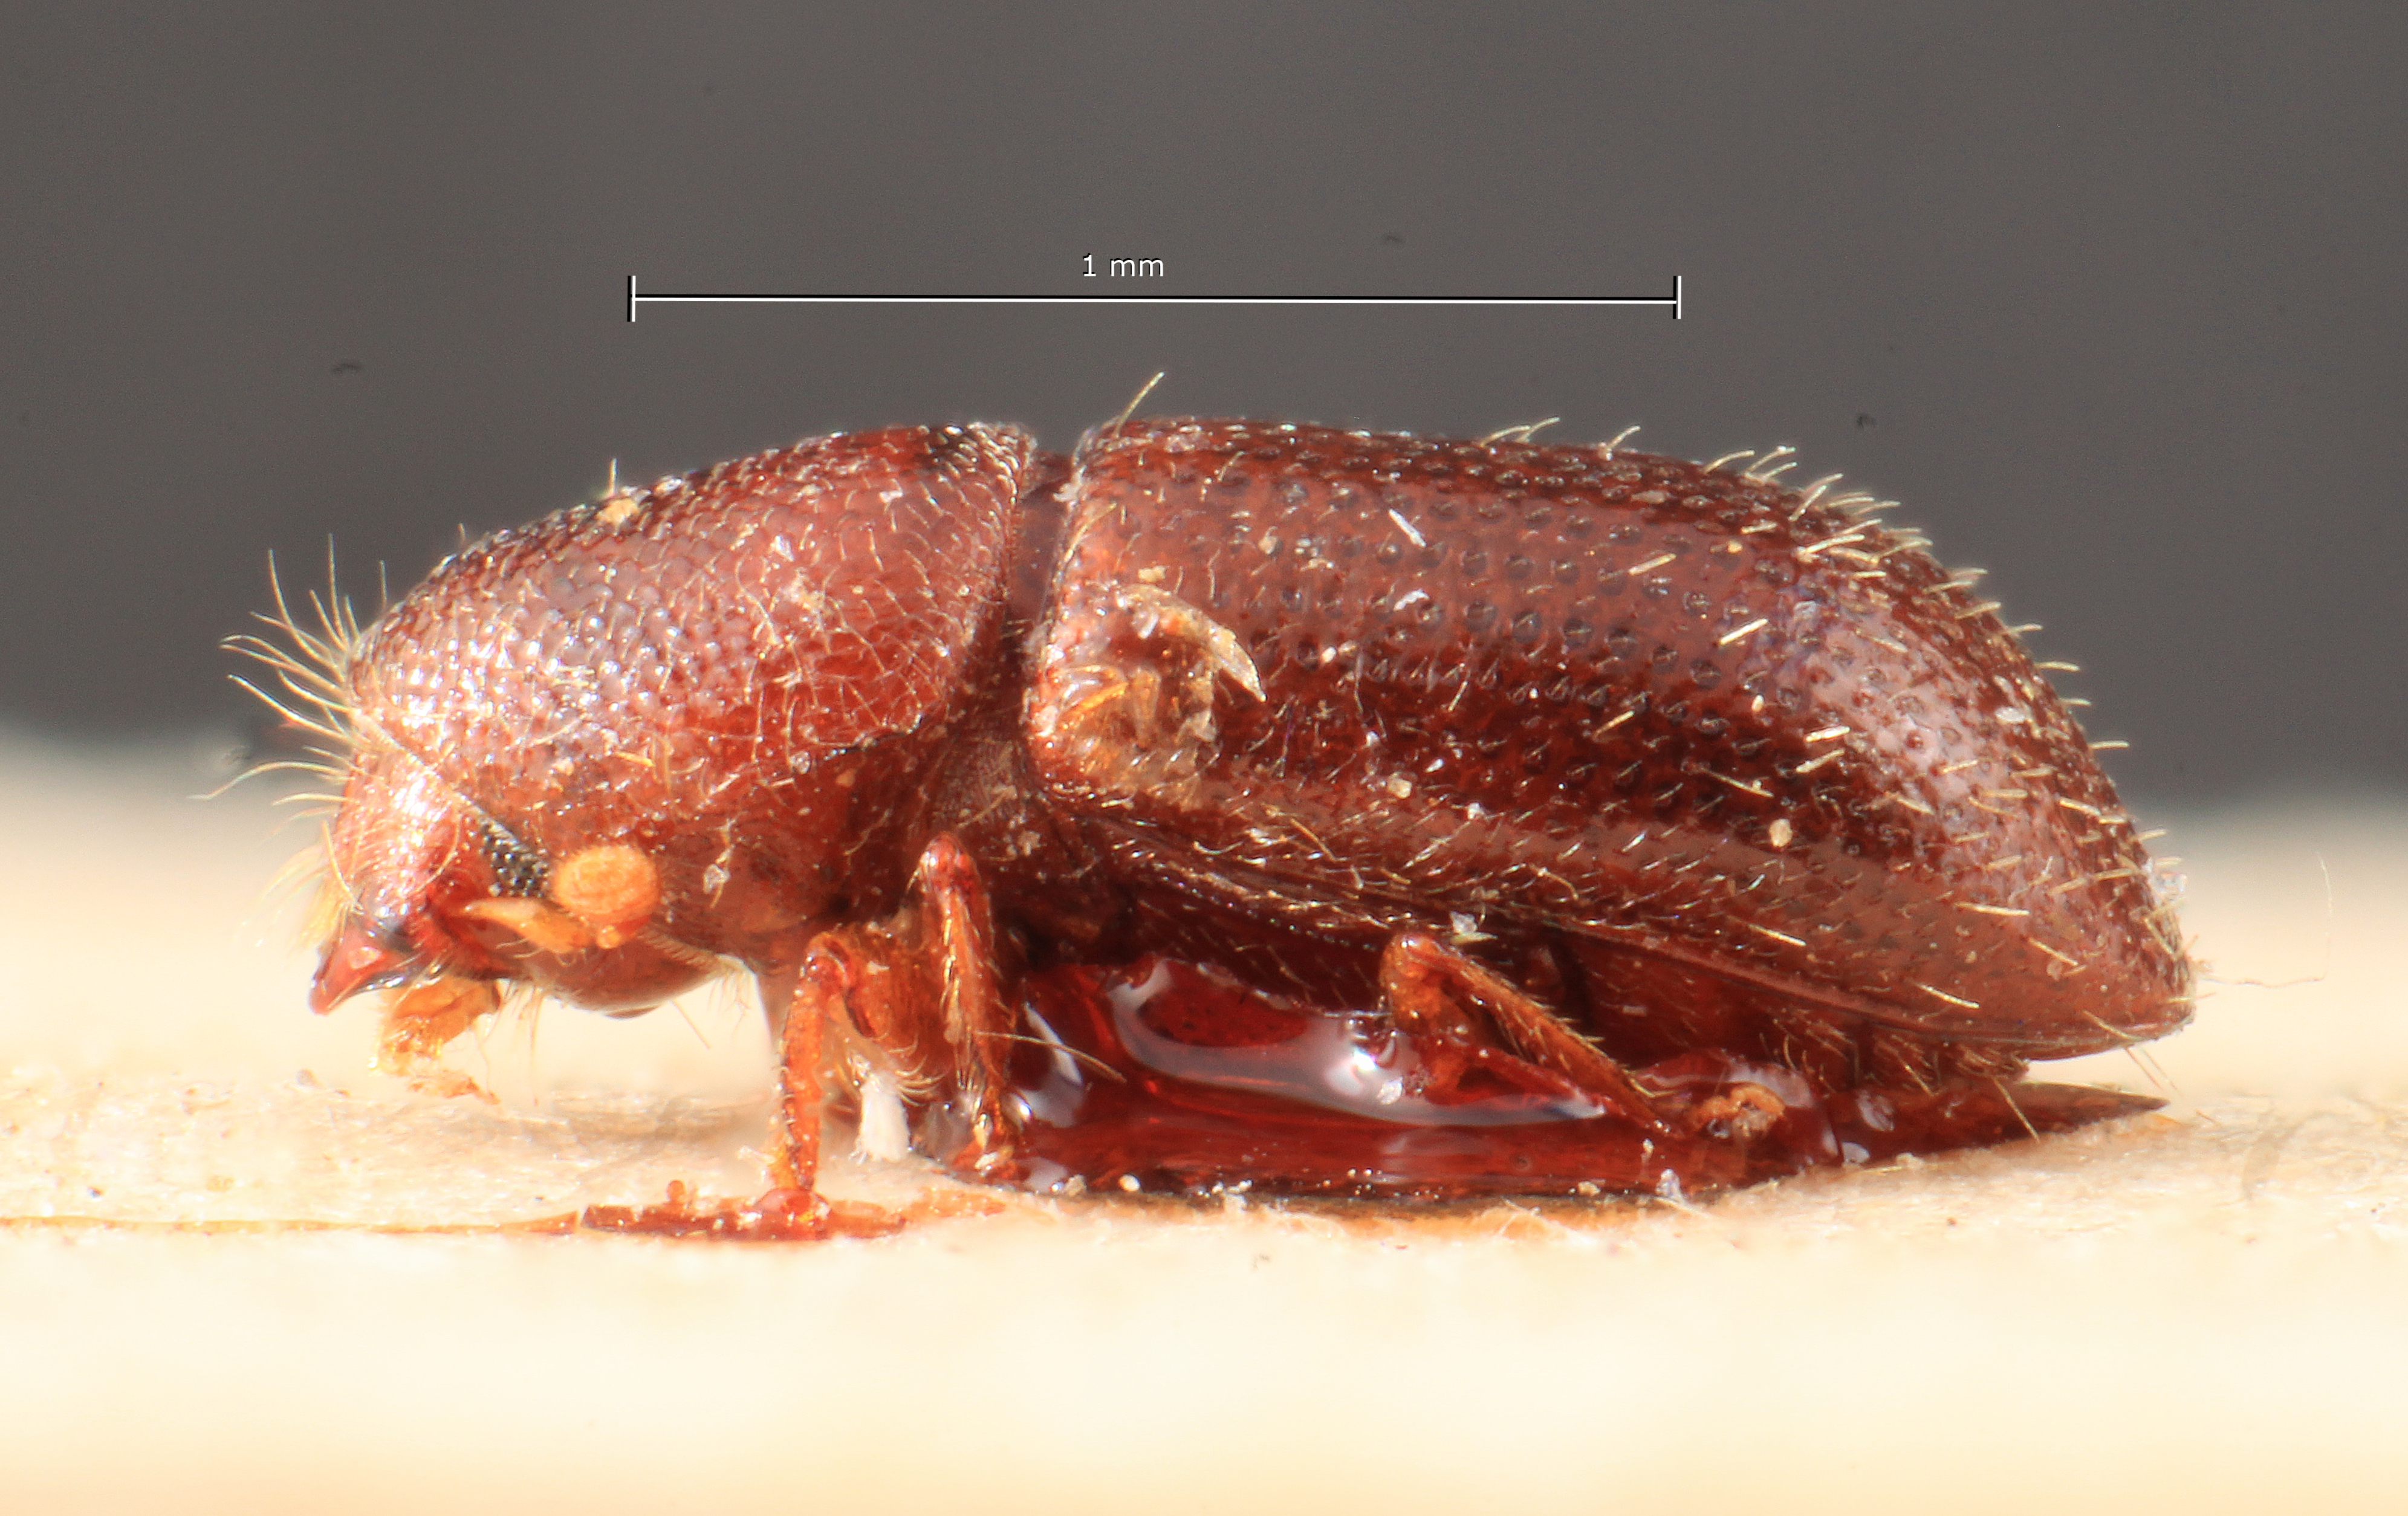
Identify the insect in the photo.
Poecilips brevior
